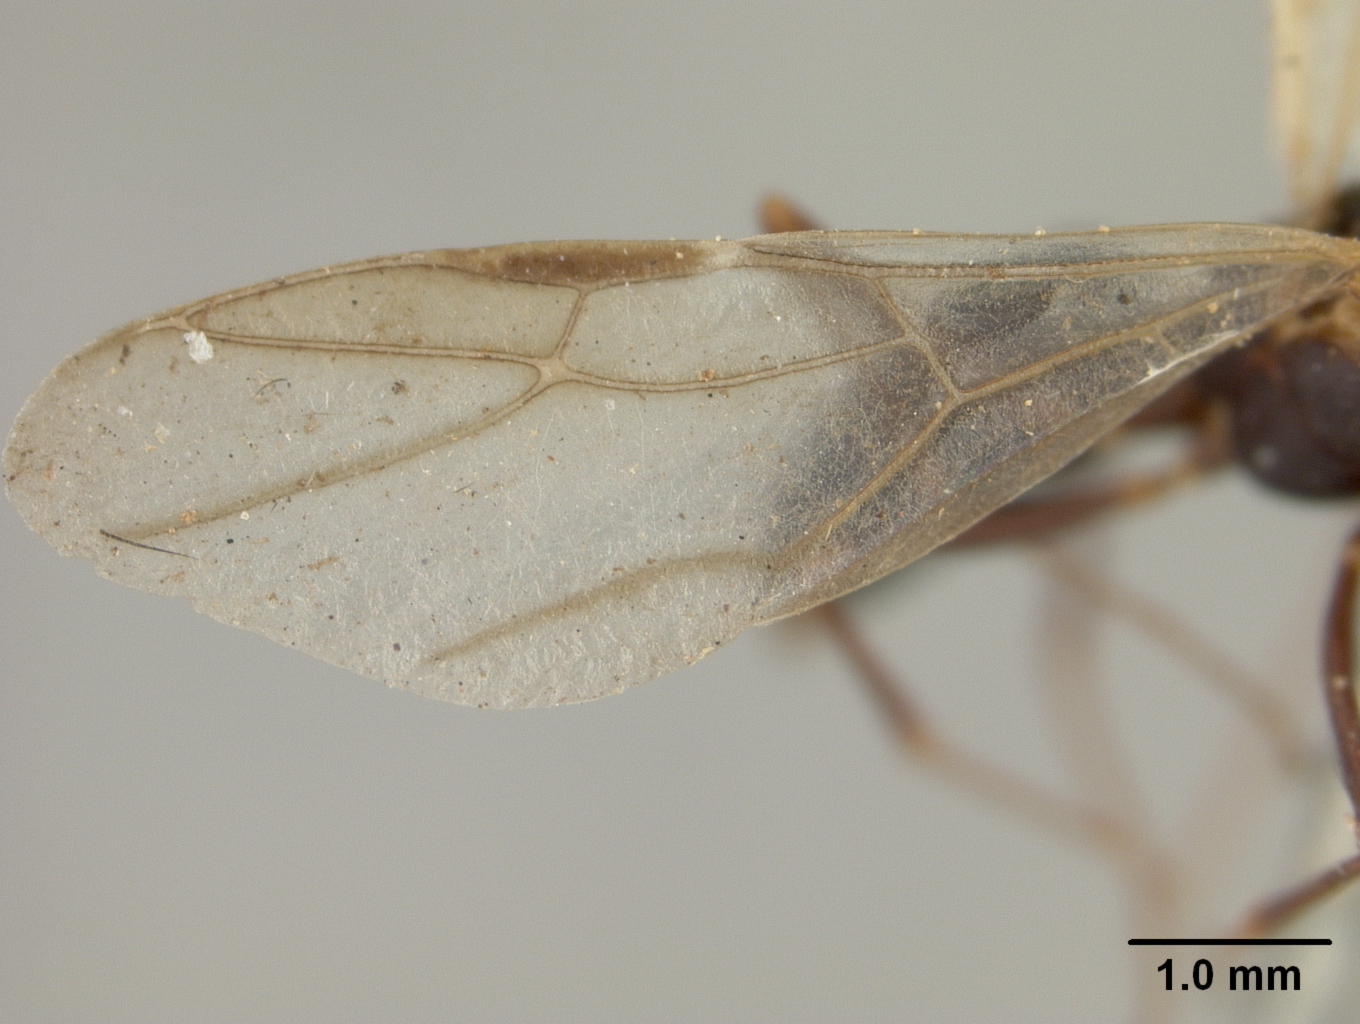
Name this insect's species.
Camponotus planus
